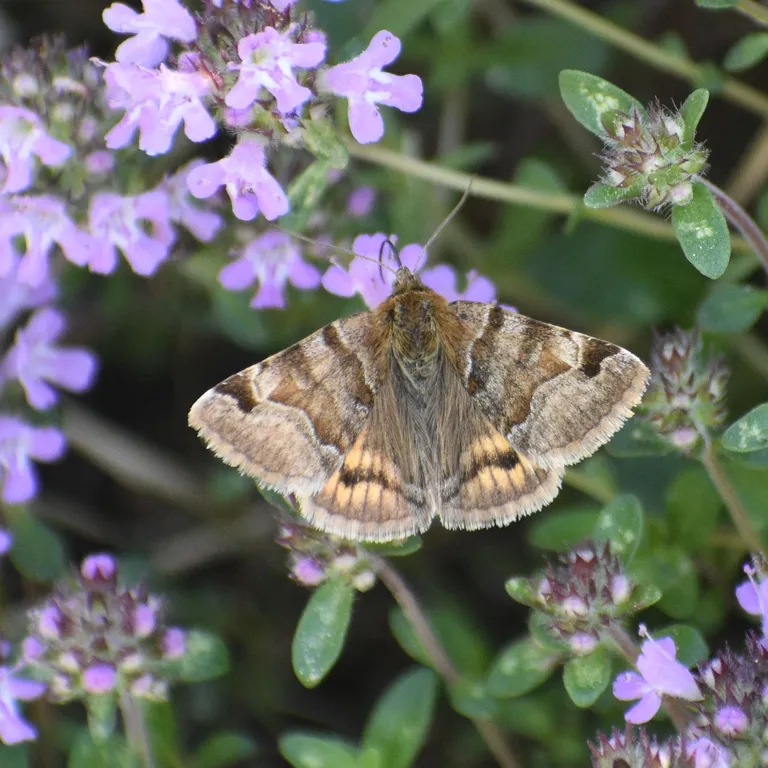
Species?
Euclidia glyphica
